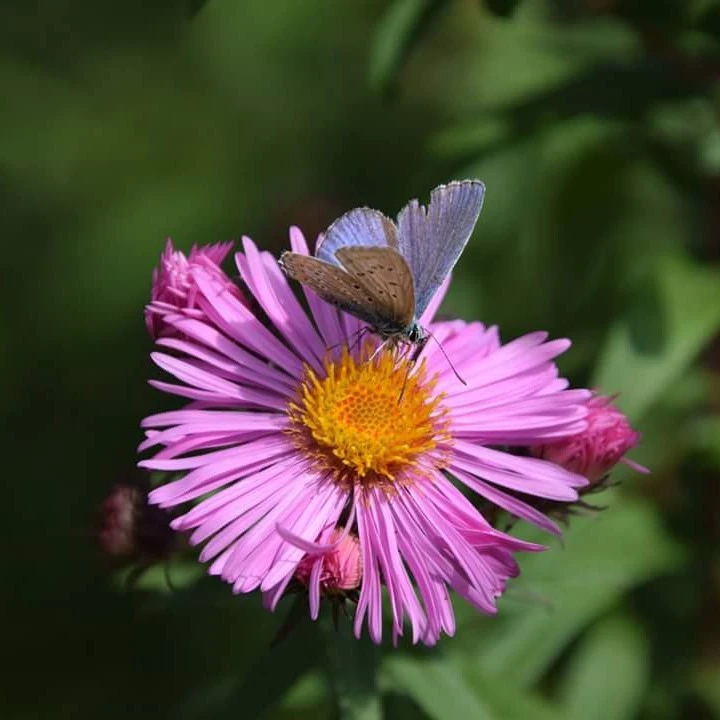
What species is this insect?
Polyommatus icarus
